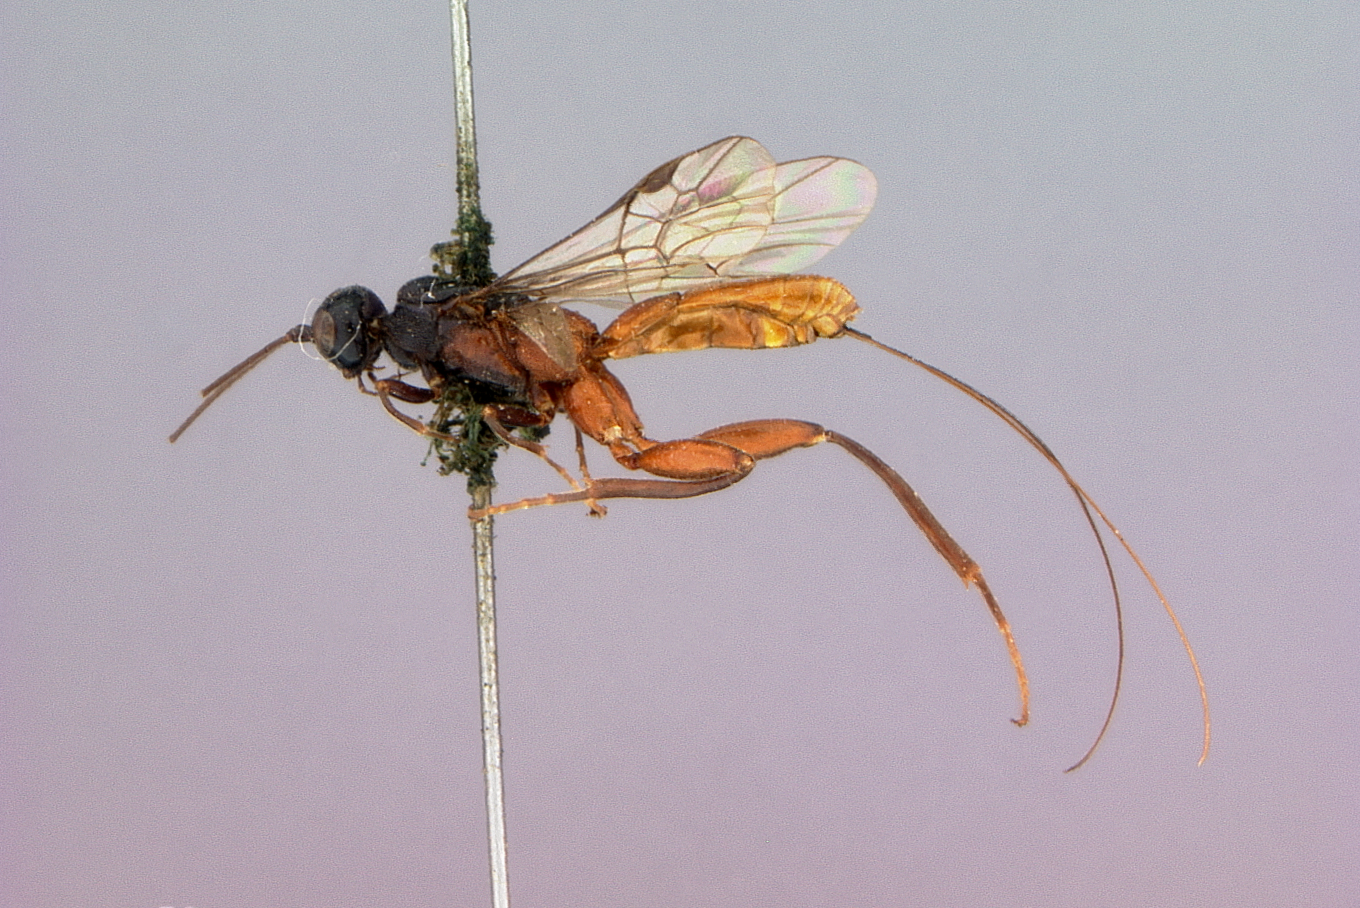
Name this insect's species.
Helcon texanus
